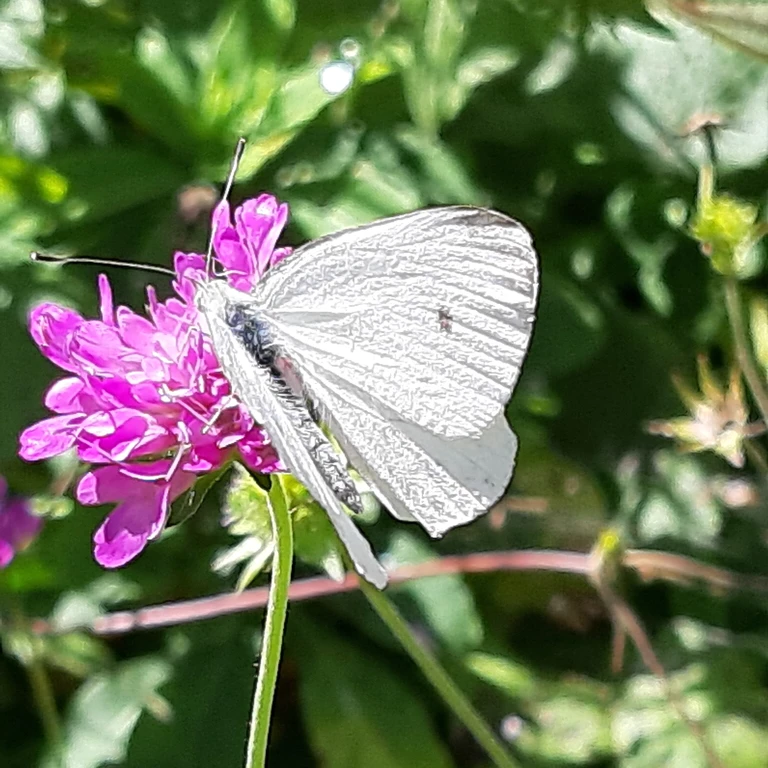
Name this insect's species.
Pieris rapae
